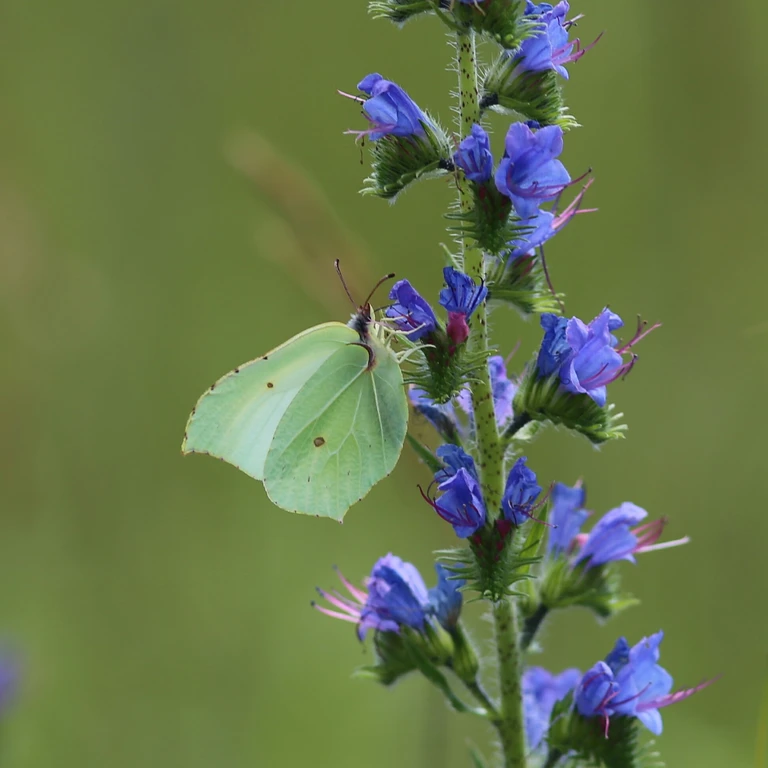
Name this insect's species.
Gonepteryx rhamni
